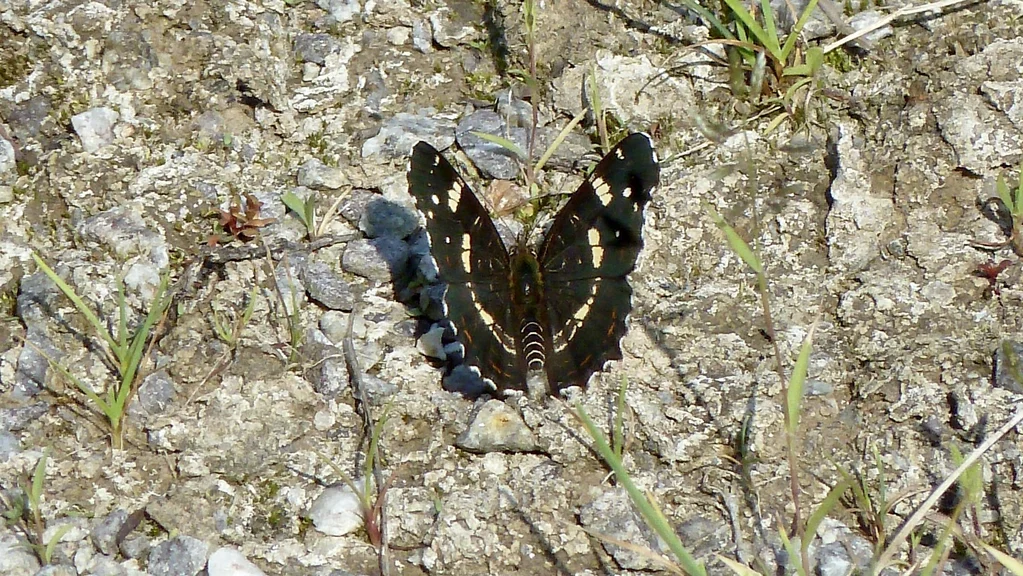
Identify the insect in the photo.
Araschnia levana
